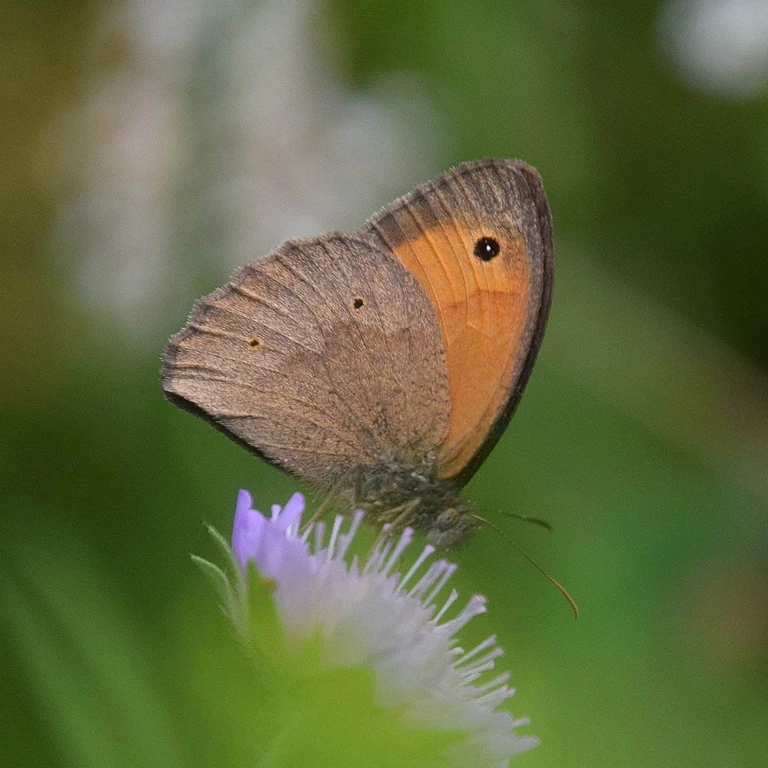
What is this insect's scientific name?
Maniola jurtina
